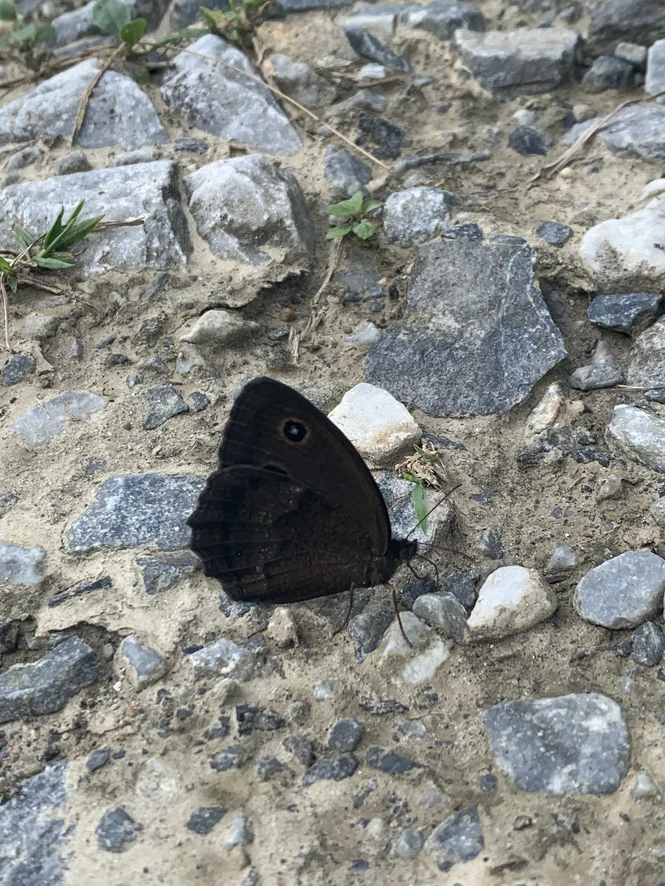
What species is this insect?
Minois dryas
